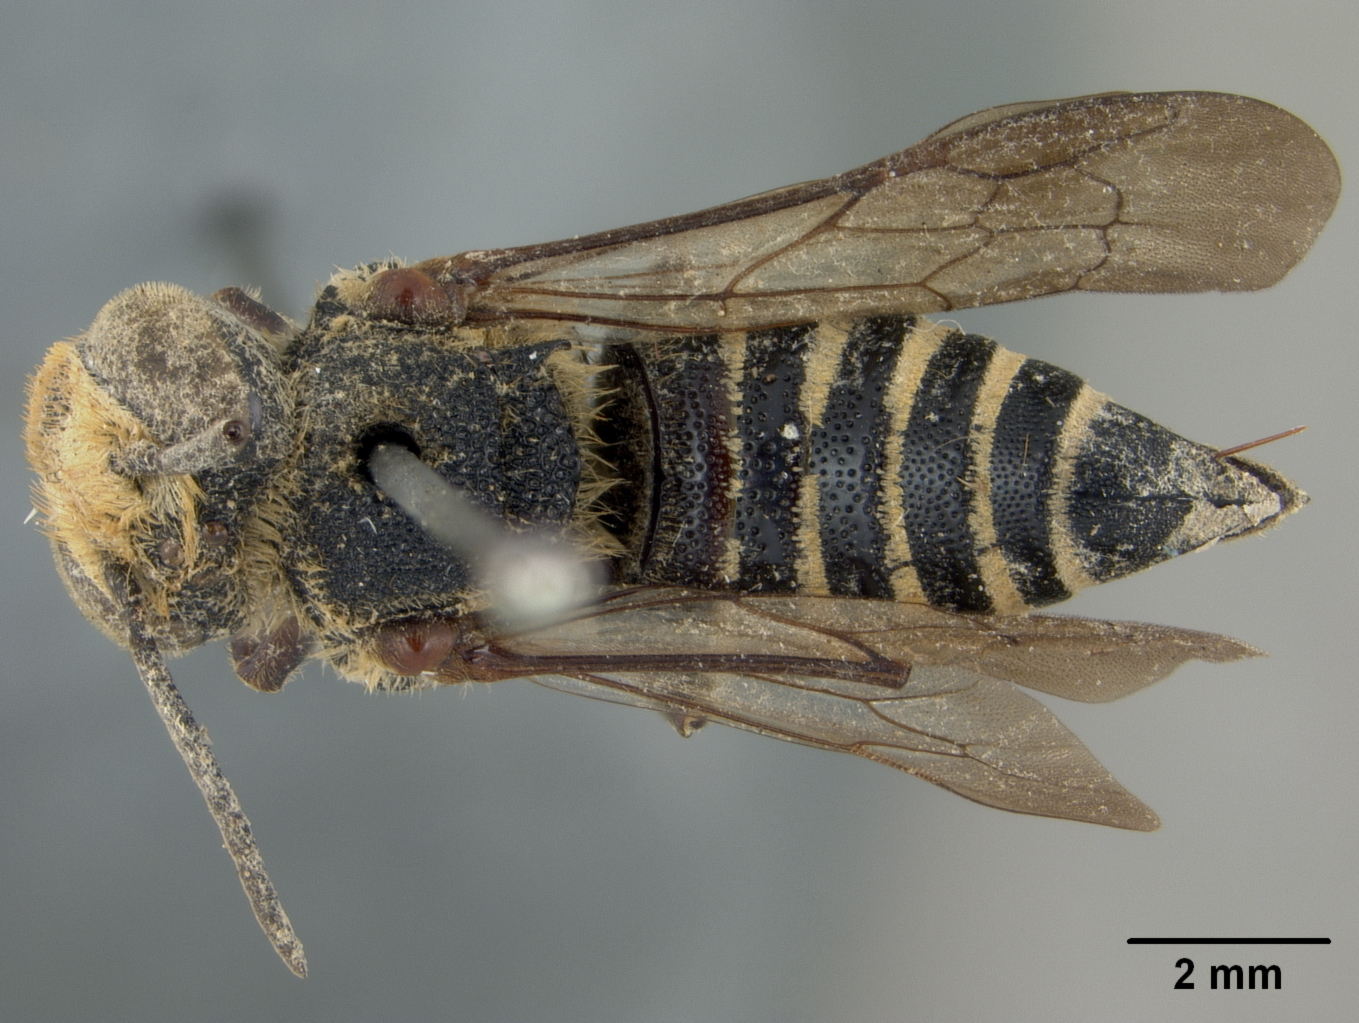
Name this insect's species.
Coelioxys hakonensis
